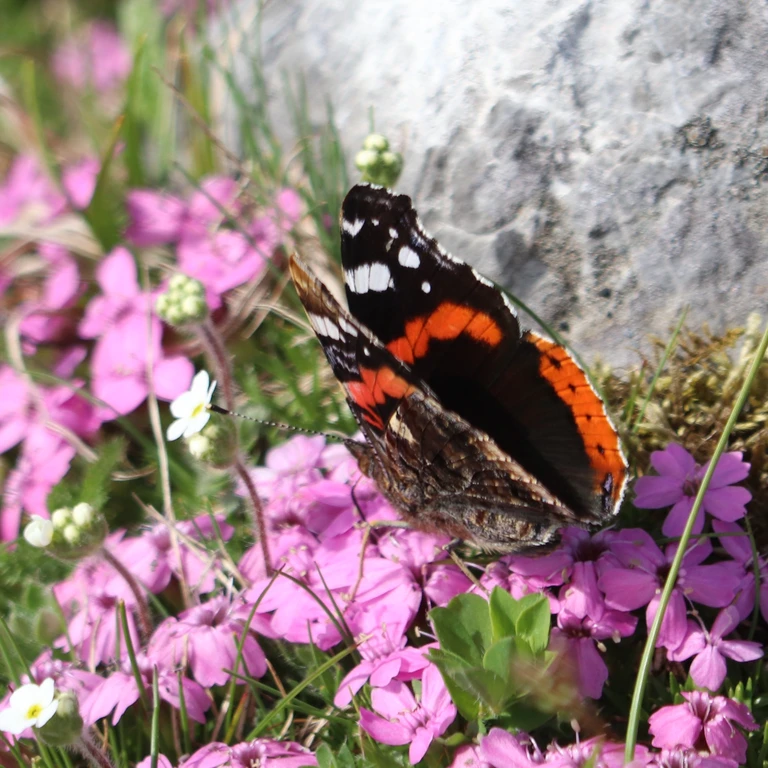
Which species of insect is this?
Vanessa atalanta
